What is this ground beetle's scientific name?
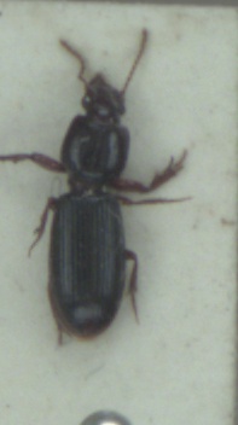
Clivina fossor
